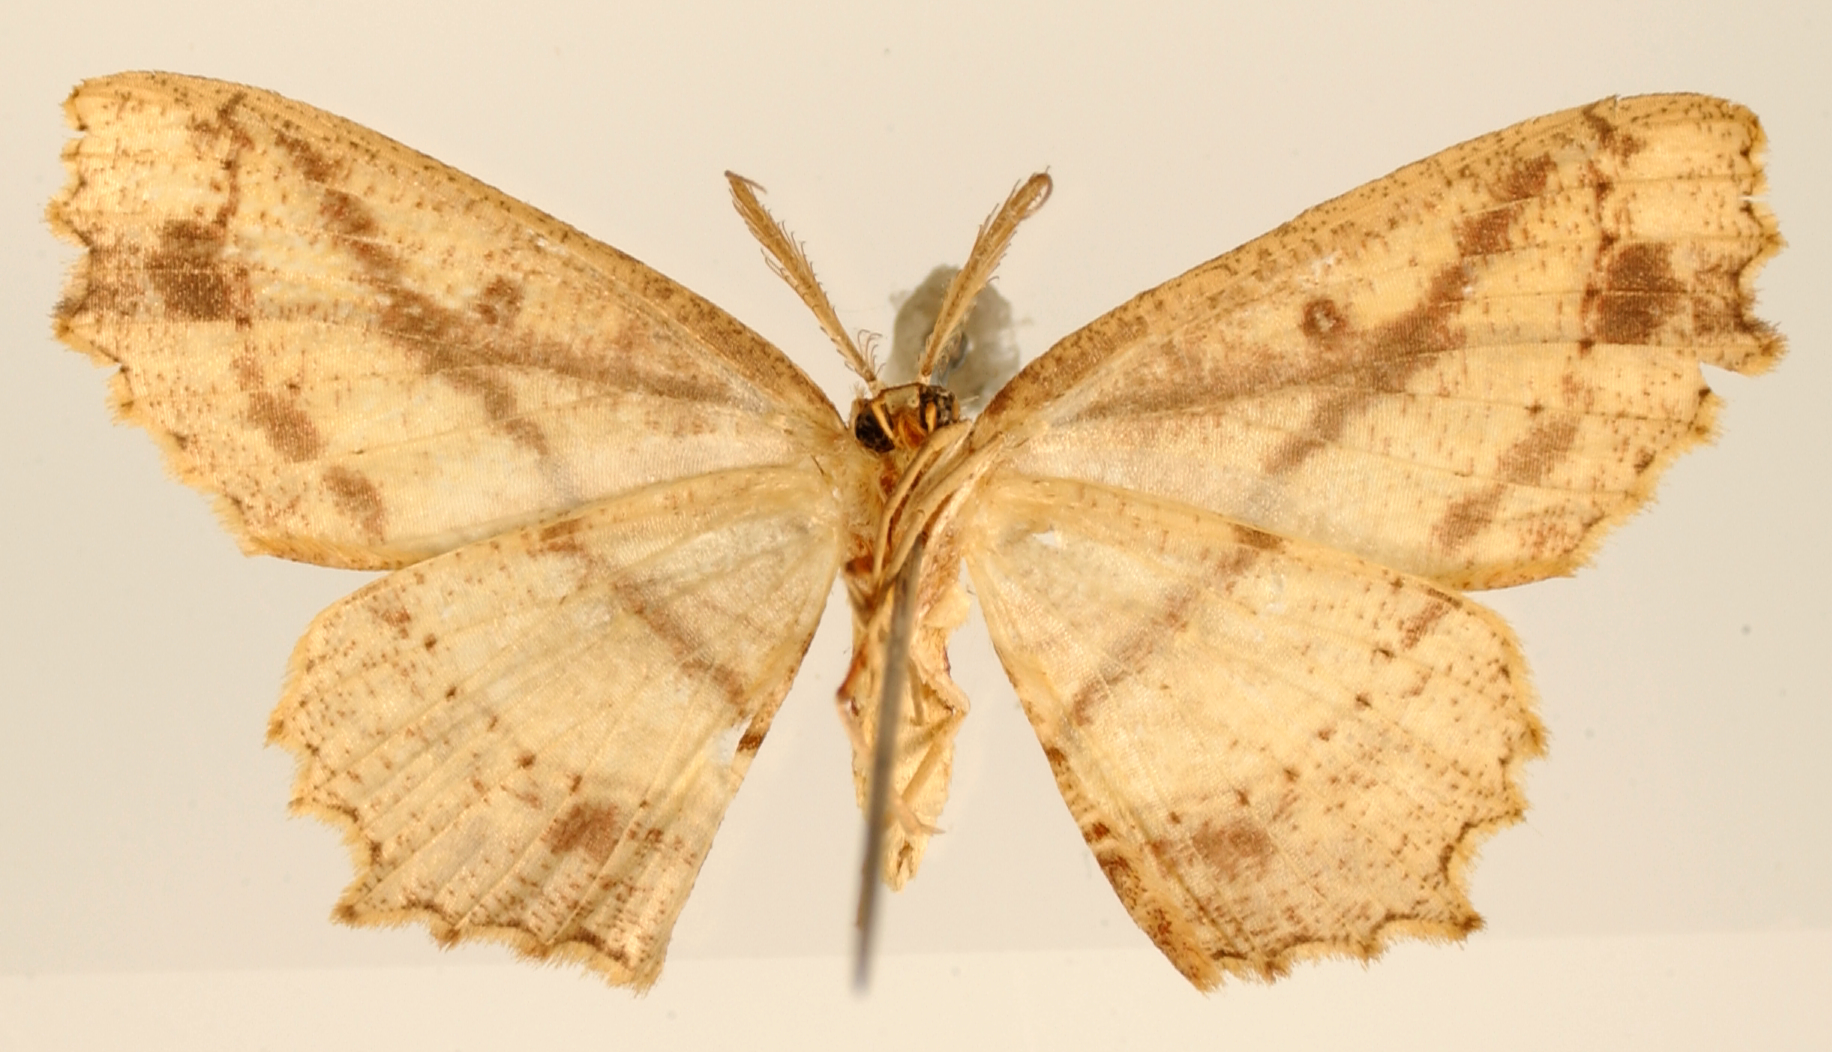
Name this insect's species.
Anisodes transecta
